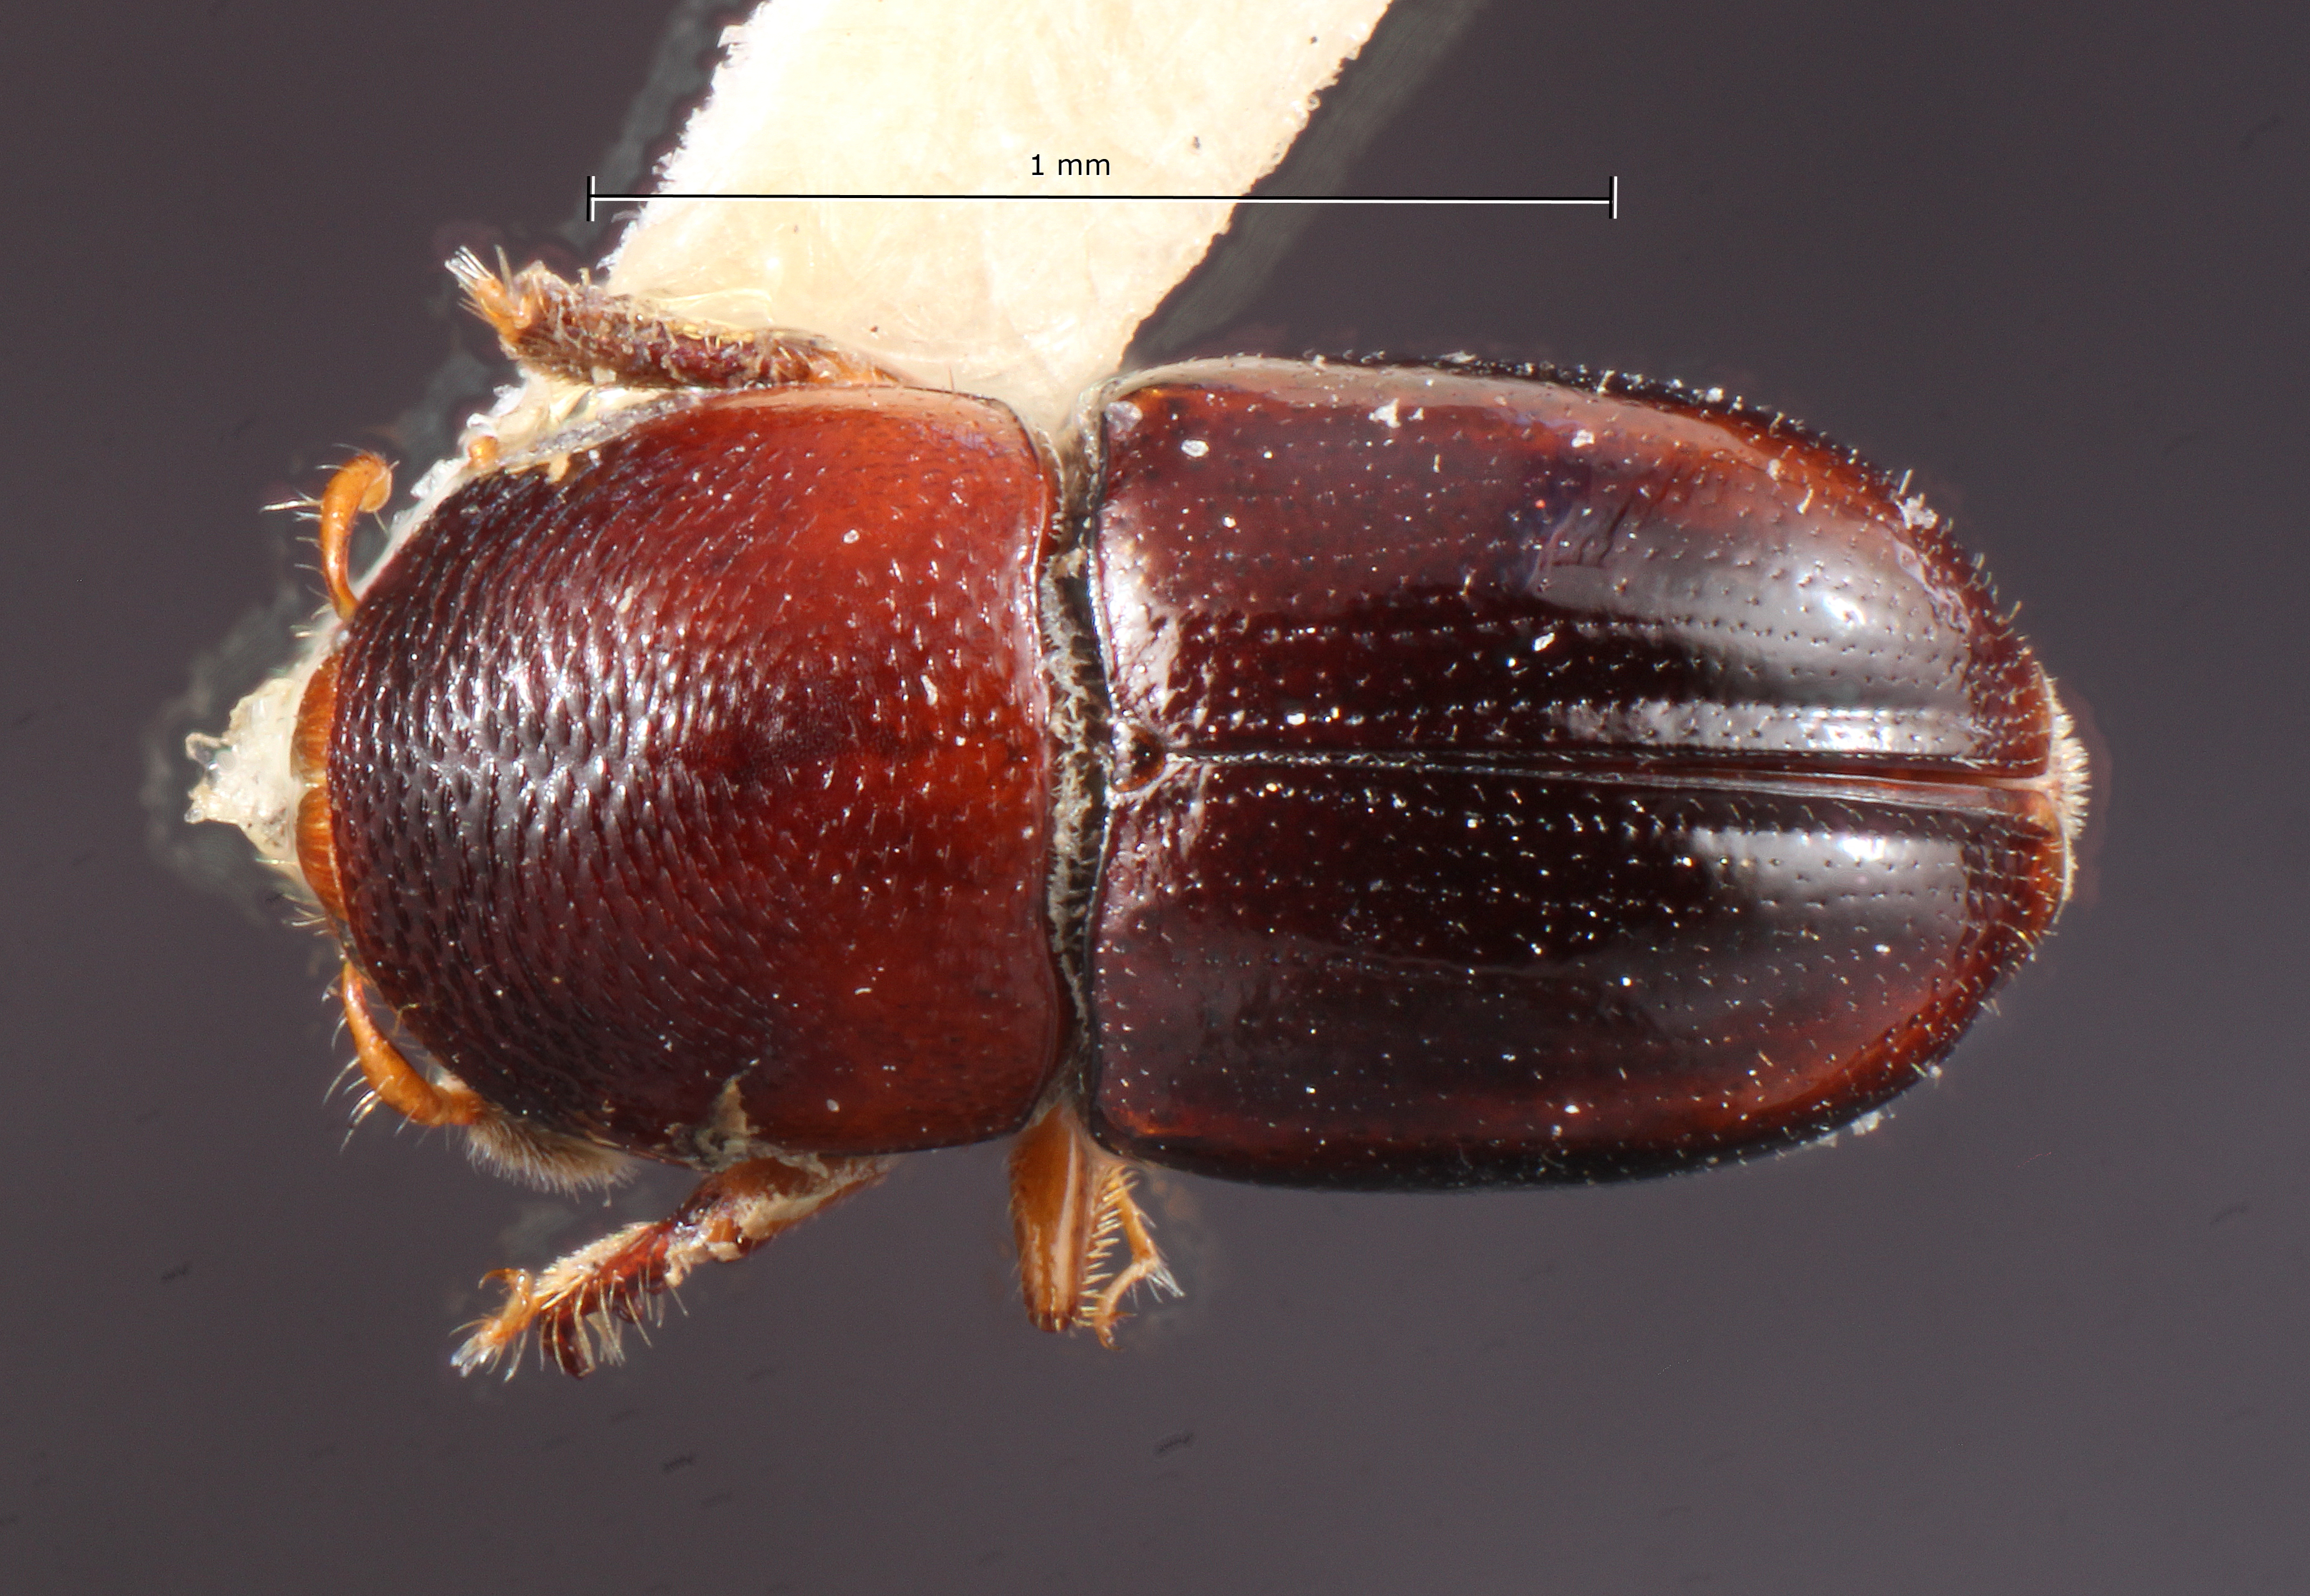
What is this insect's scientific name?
Hexacolus swieteniae
